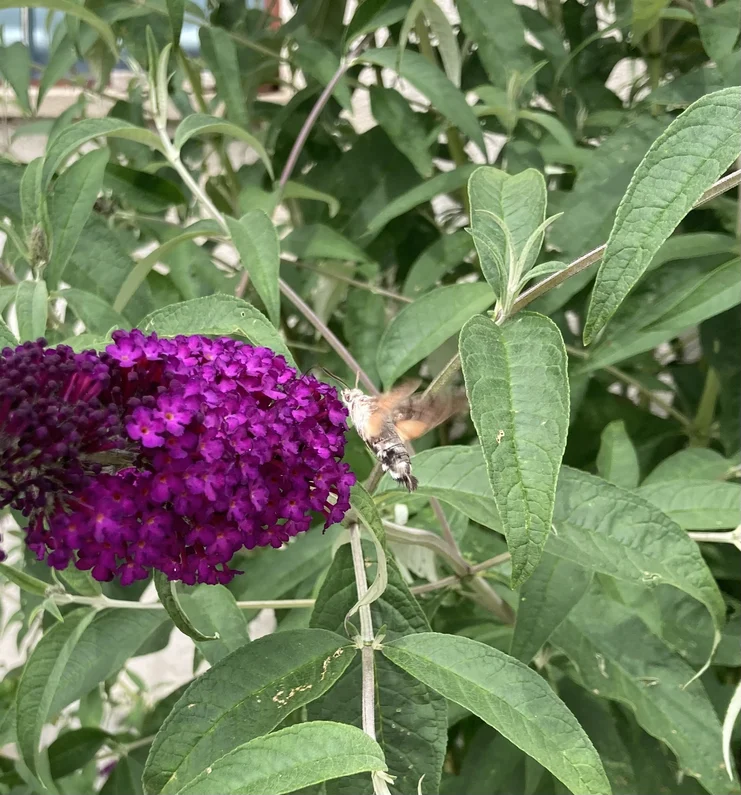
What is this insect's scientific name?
Macroglossum stellatarum
